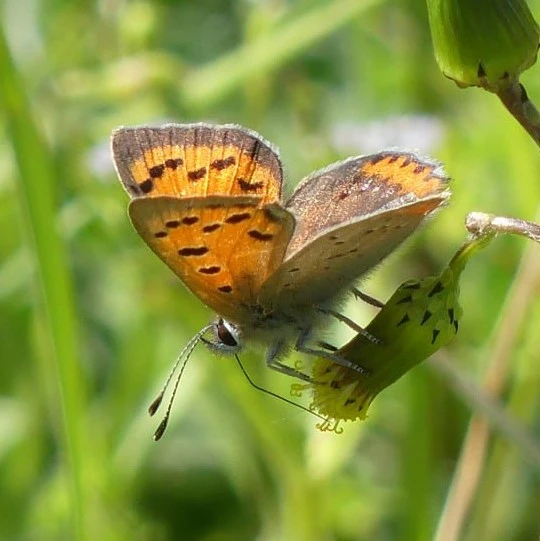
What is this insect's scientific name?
Lycaena phlaeas
